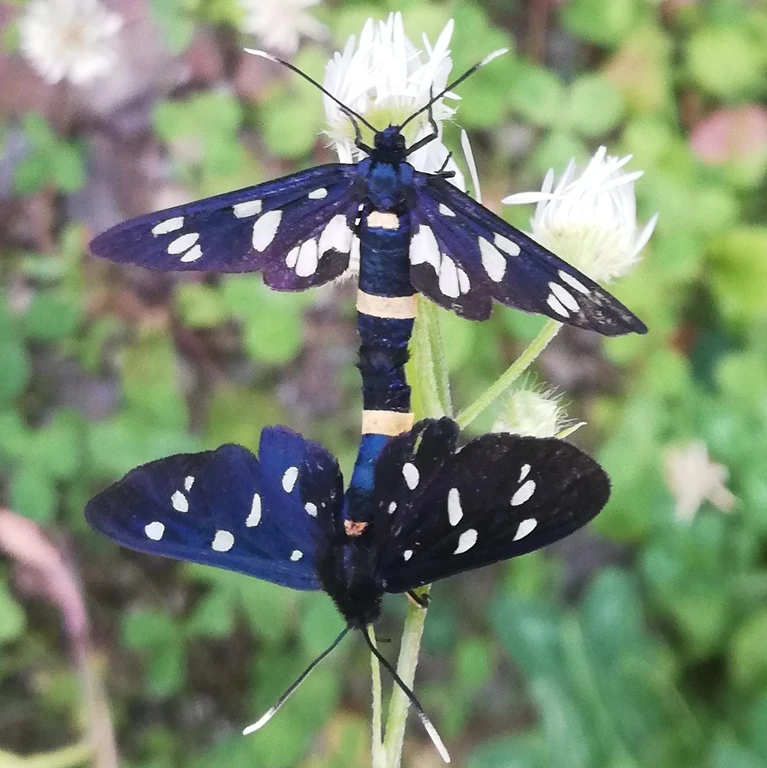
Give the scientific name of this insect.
Amata phegea
